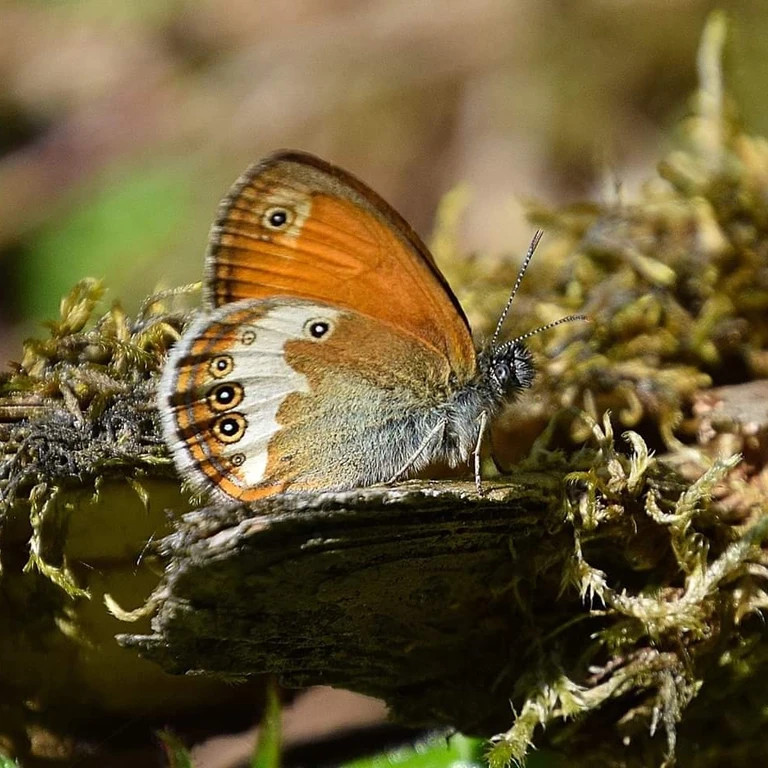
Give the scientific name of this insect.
Coenonympha arcania
